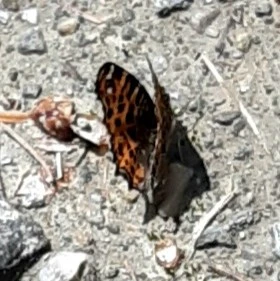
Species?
Araschnia levana
